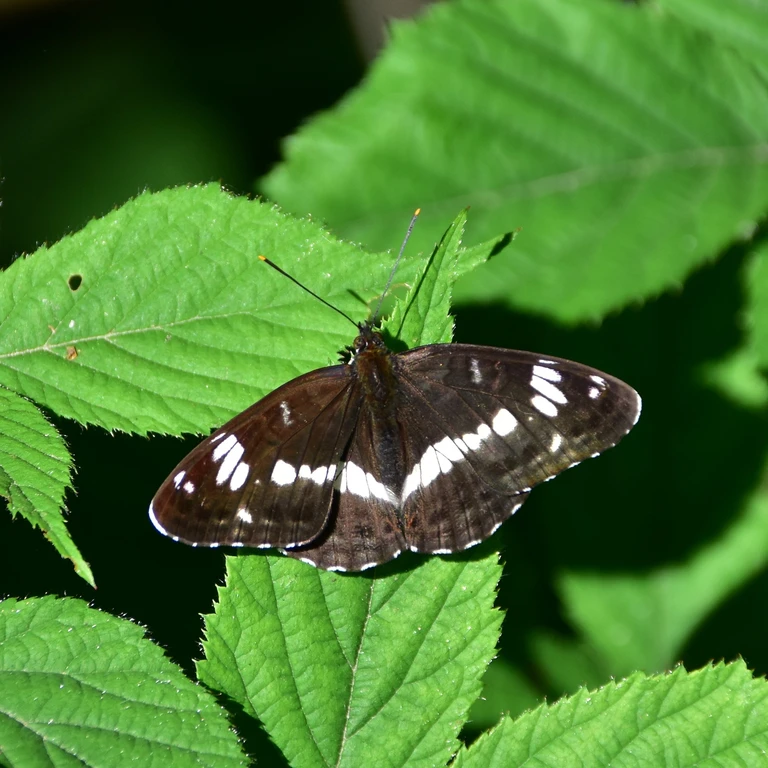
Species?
Limenitis camilla (also Ladoga camilla)
